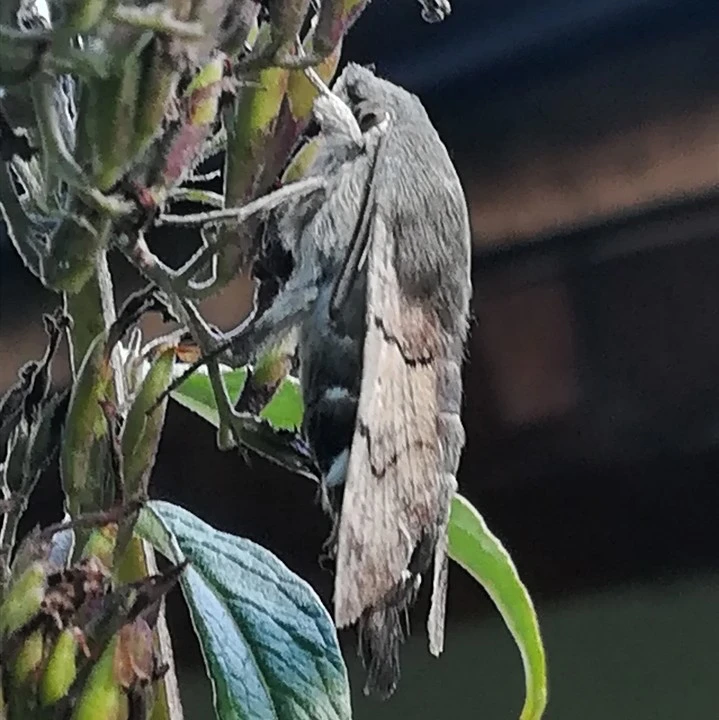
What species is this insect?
Macroglossum stellatarum
